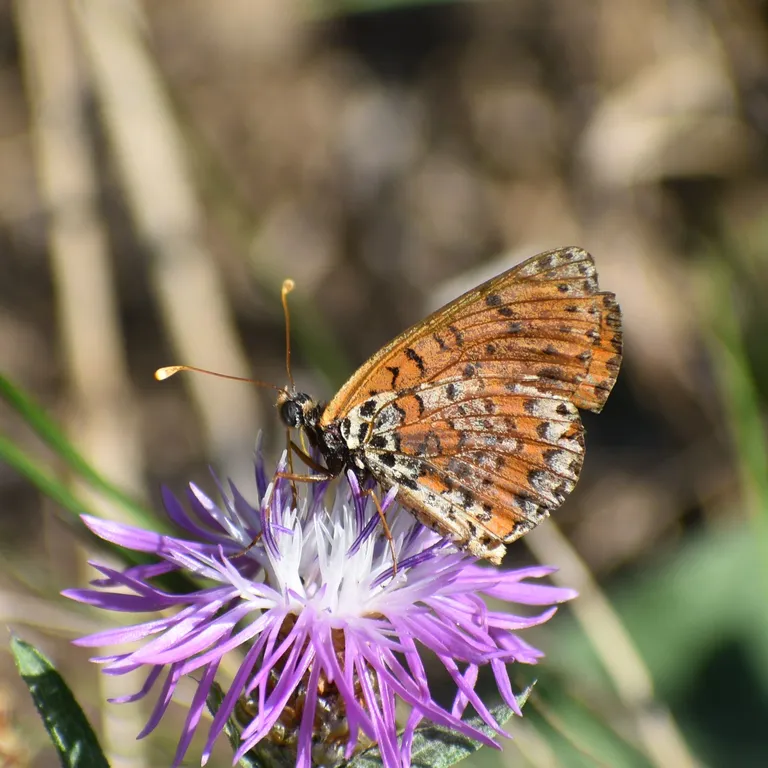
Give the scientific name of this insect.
Melitaea didyma
